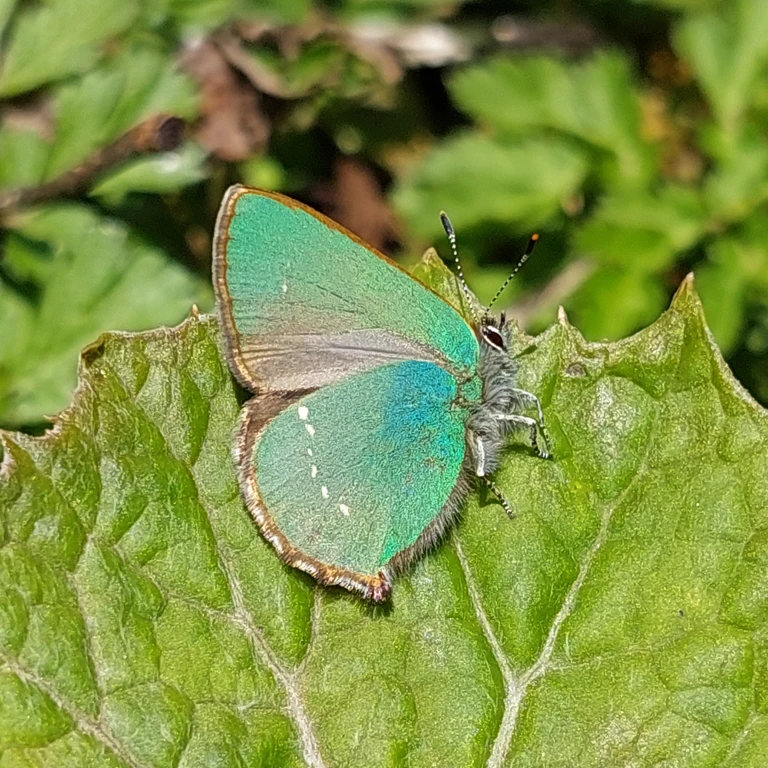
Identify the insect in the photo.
Callophrys rubi
